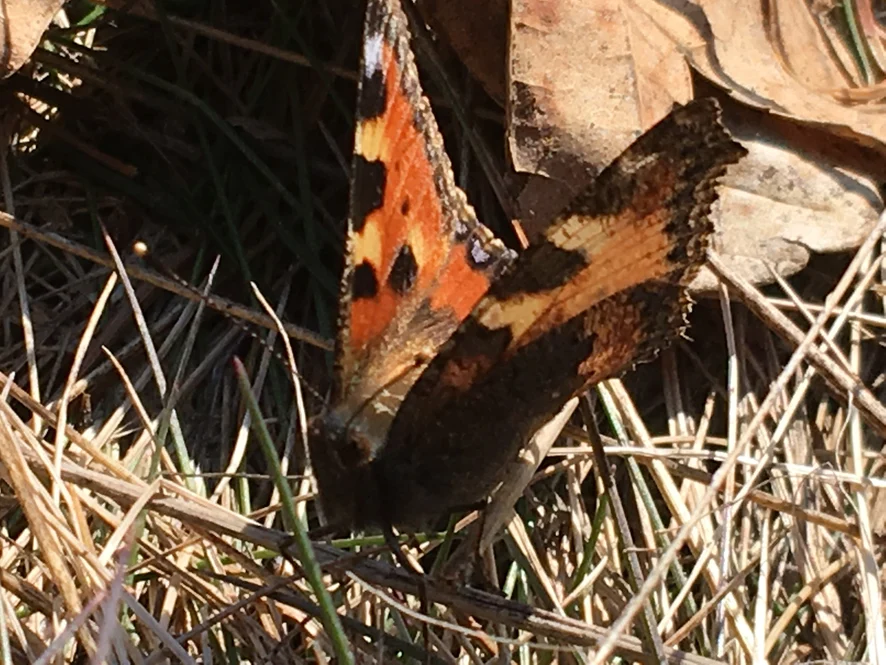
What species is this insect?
Aglais urticae
